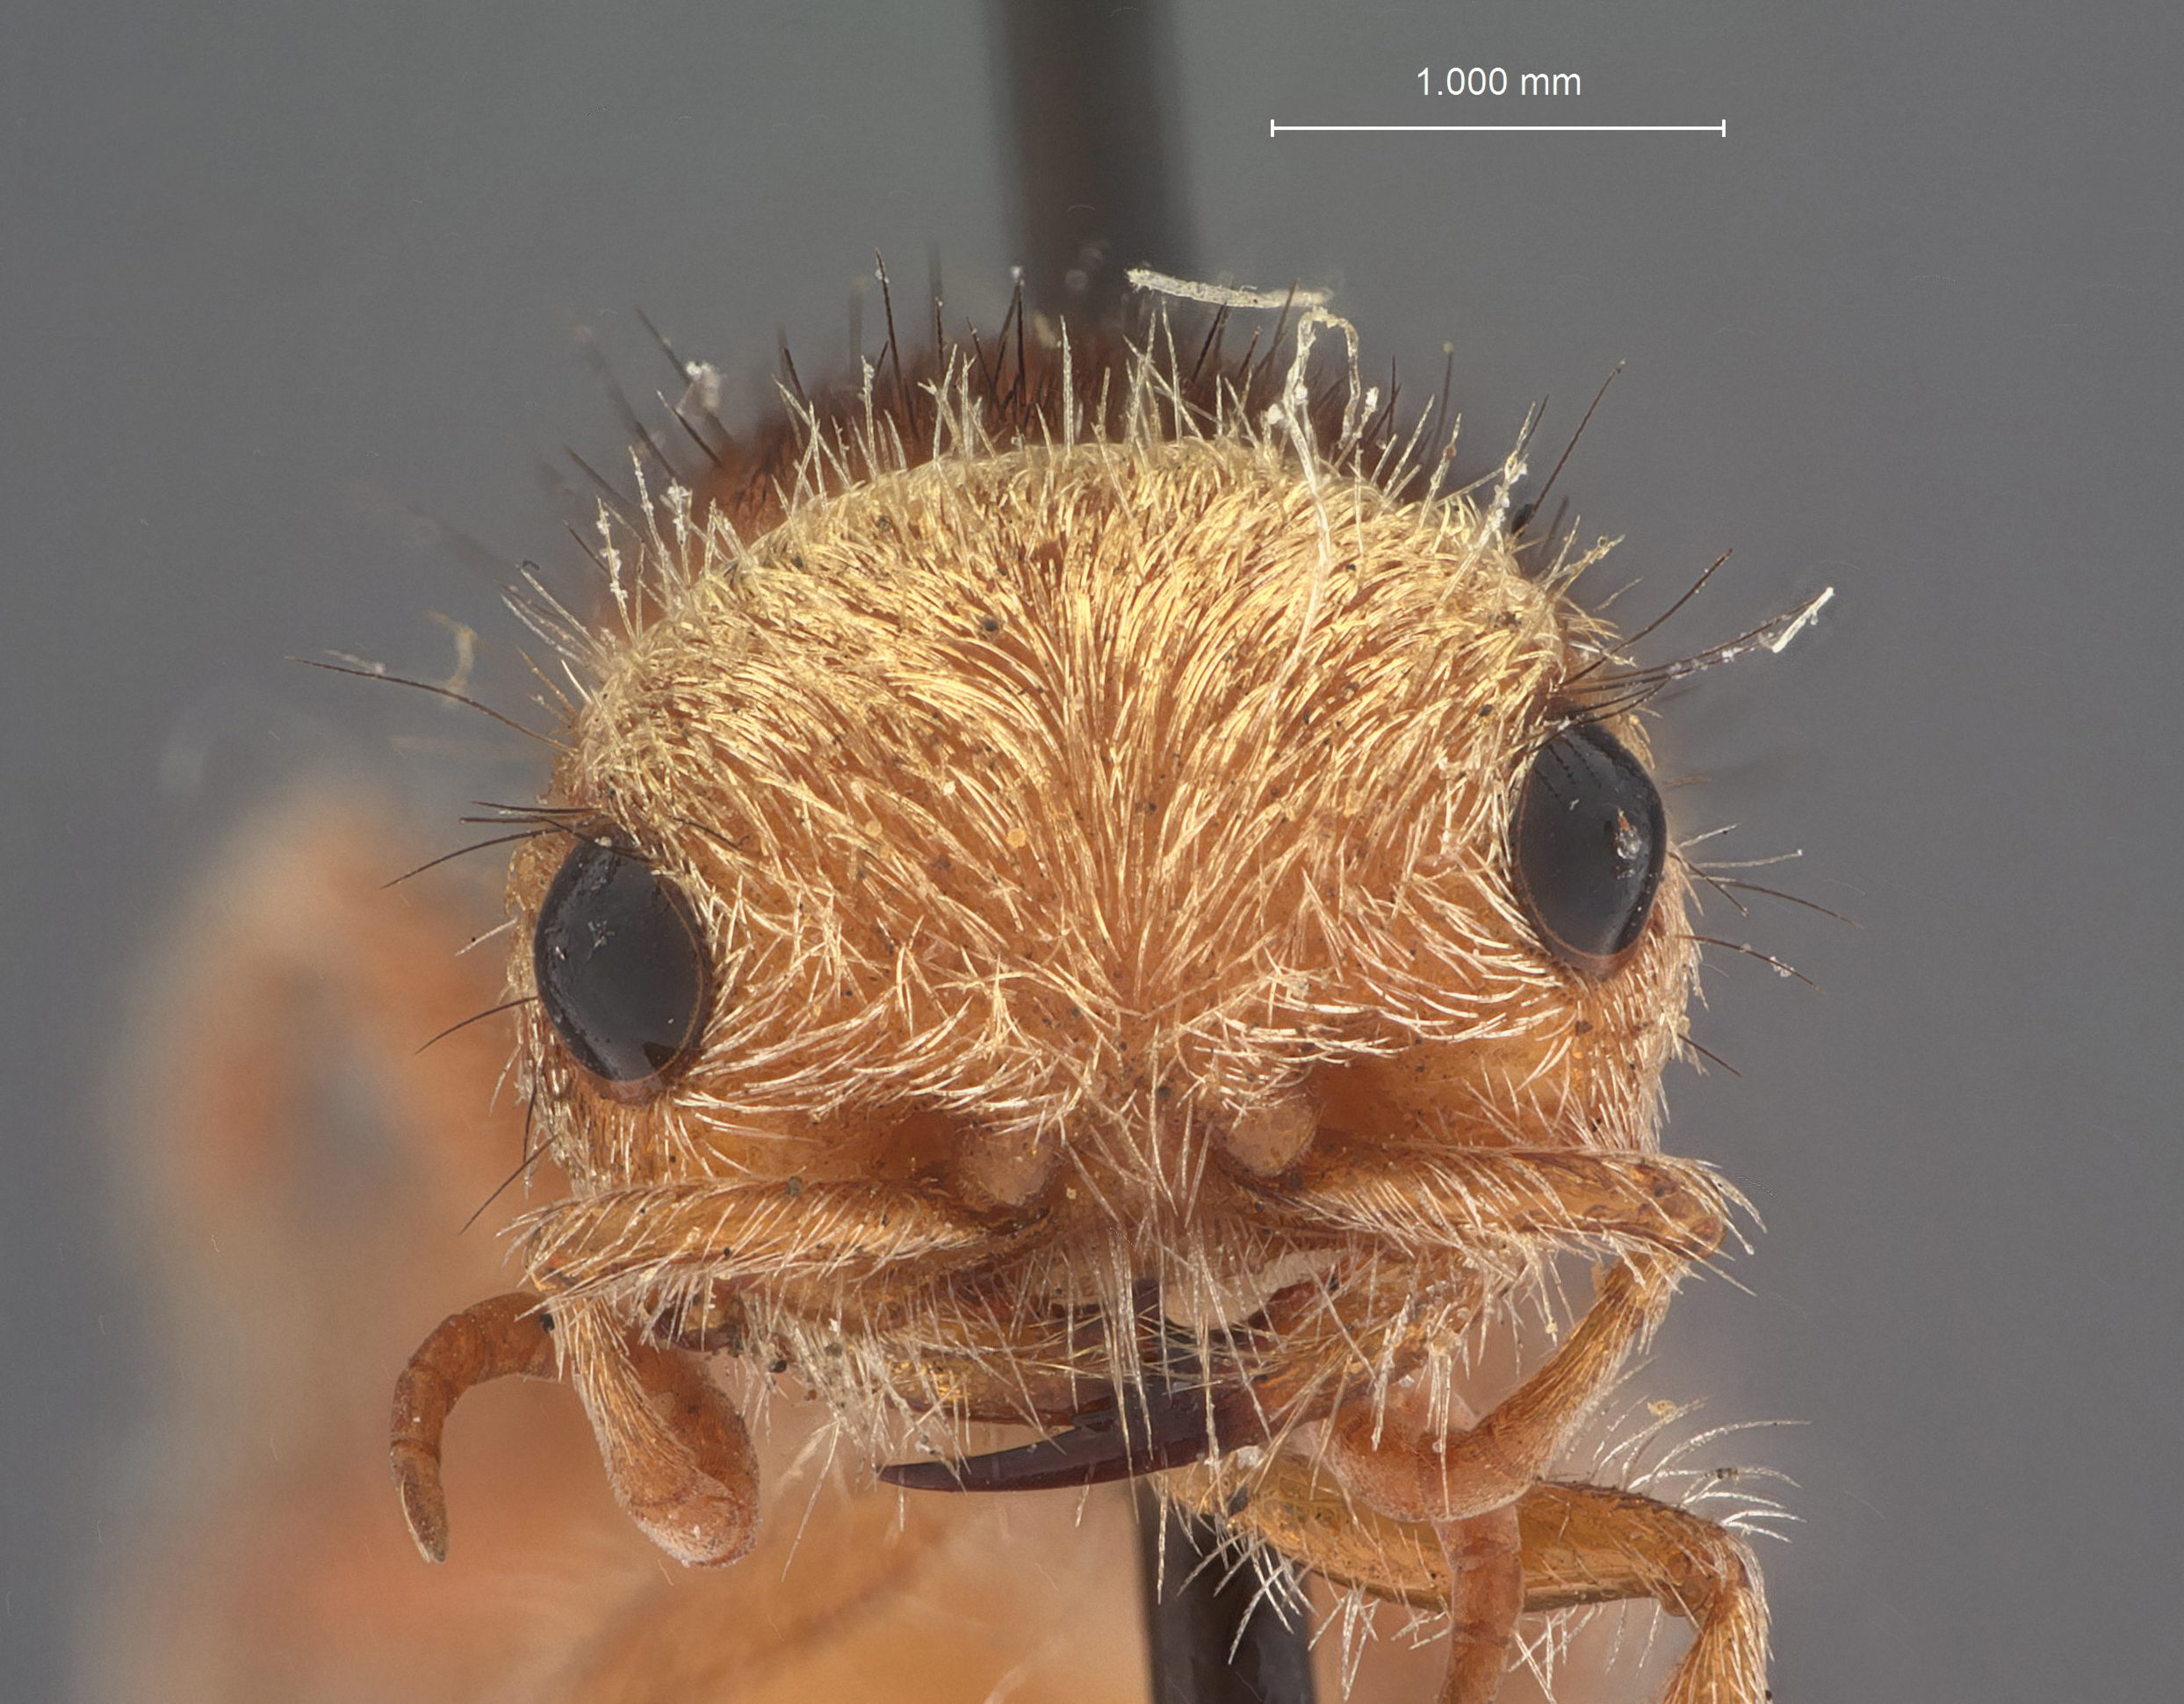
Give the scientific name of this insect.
Nomiaephagus acuum
